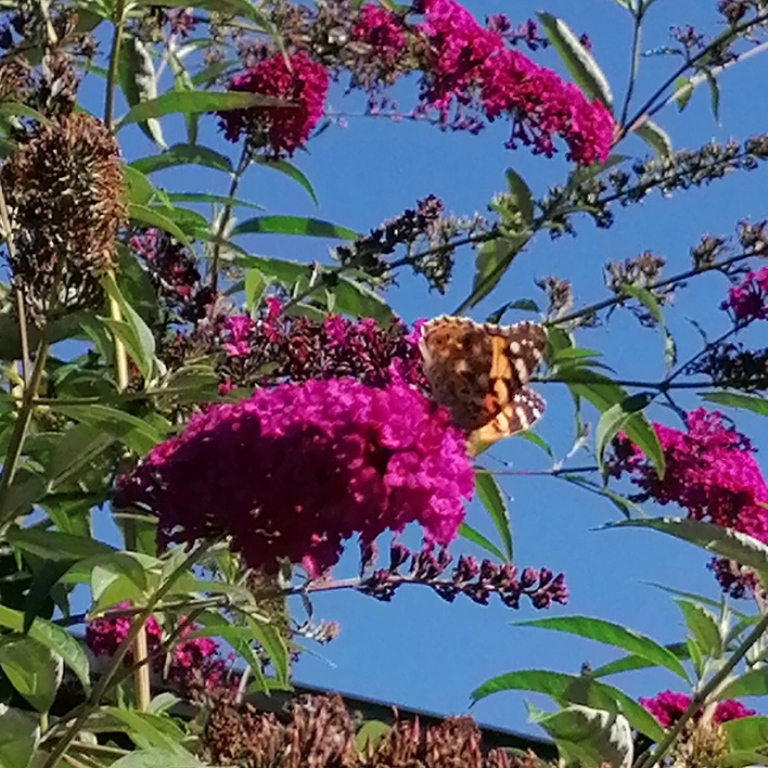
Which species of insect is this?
Vanessa cardui
